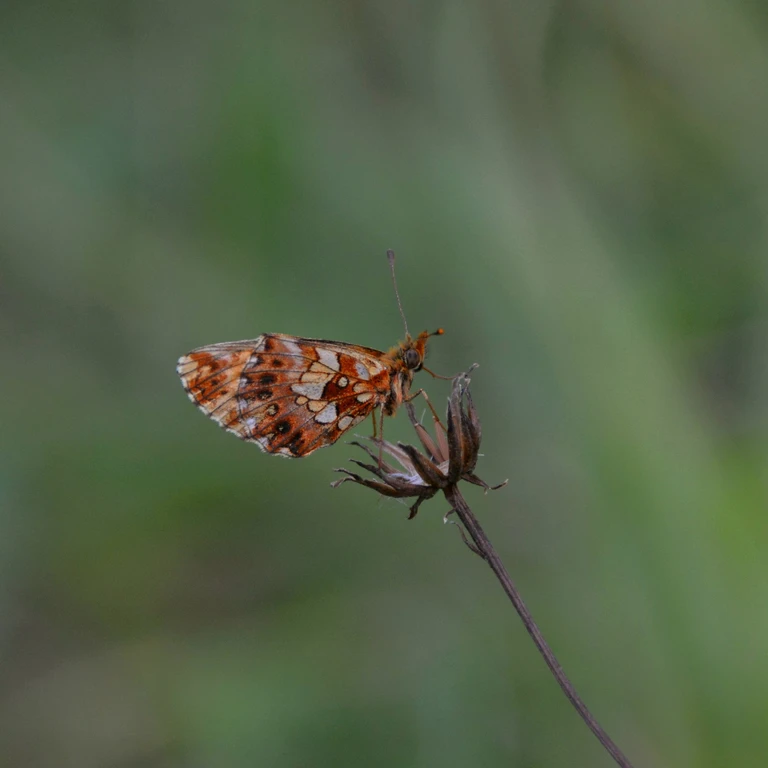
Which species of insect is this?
Boloria dia
